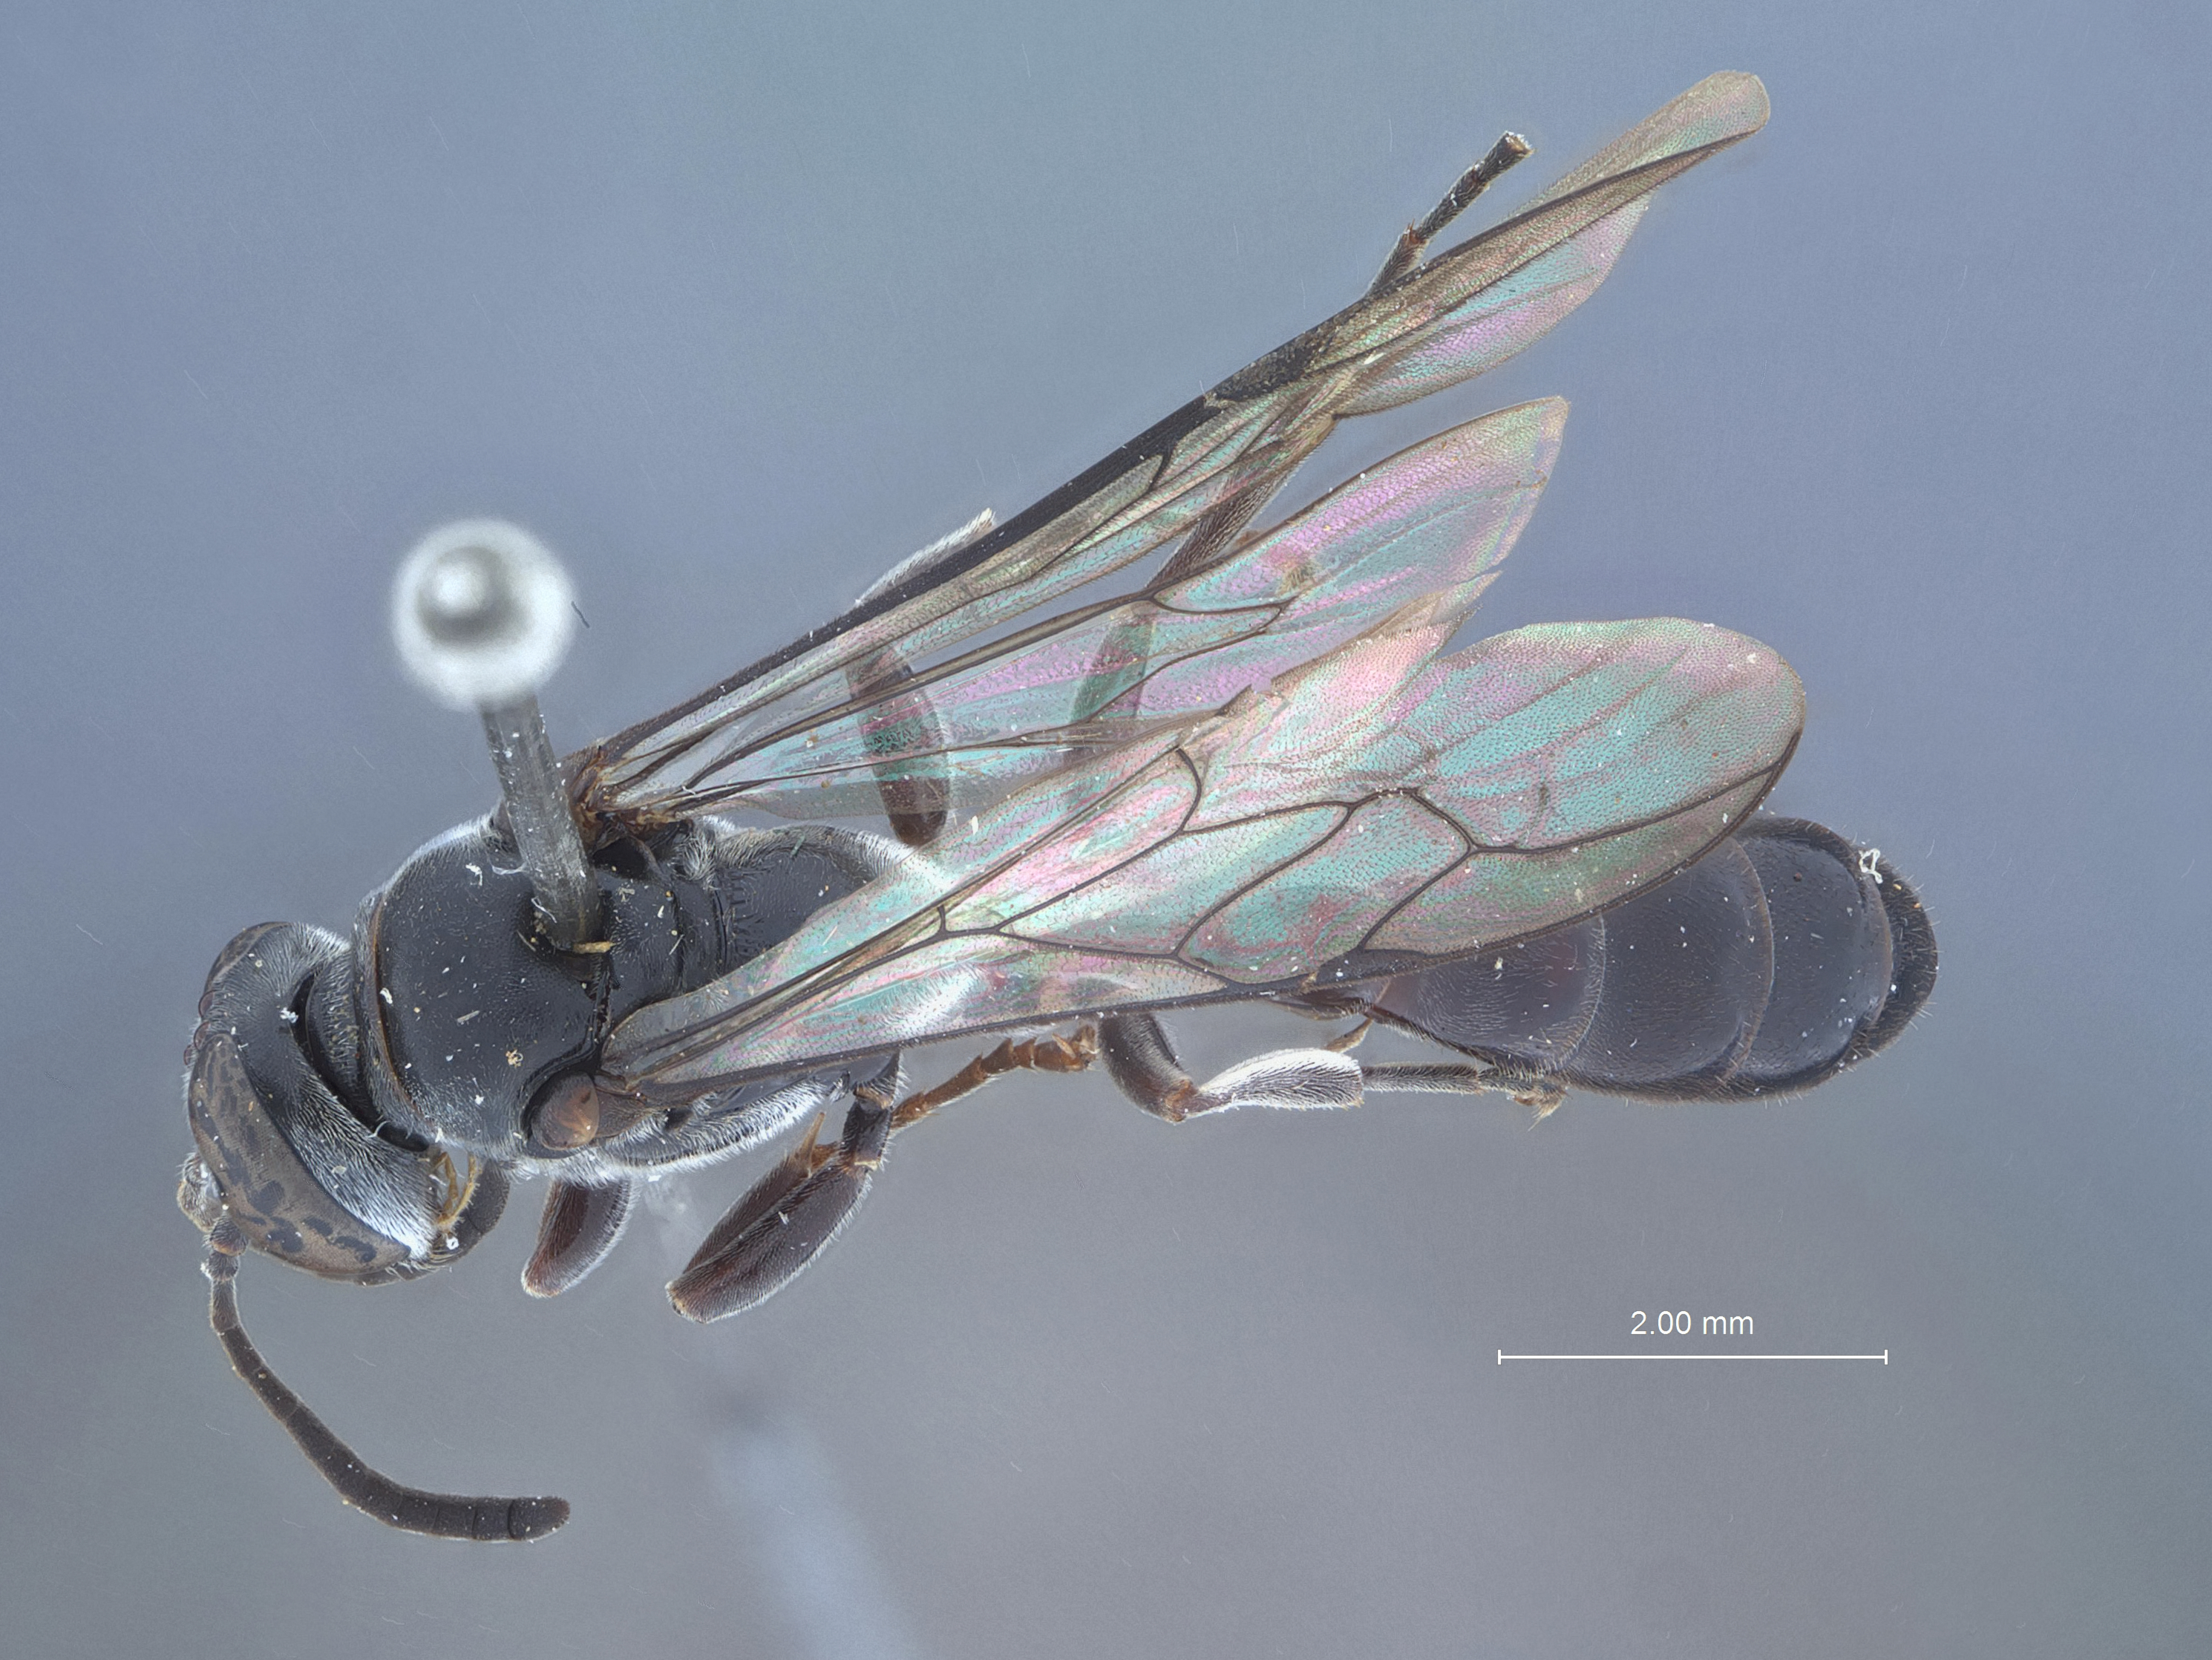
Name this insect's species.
Trypoxylon fletcheri
